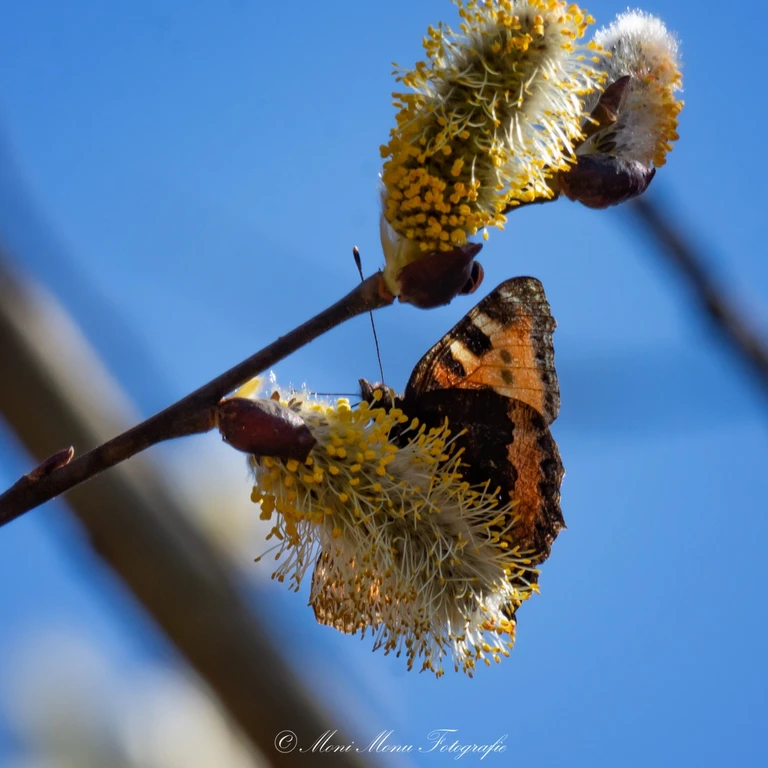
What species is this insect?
Aglais urticae
